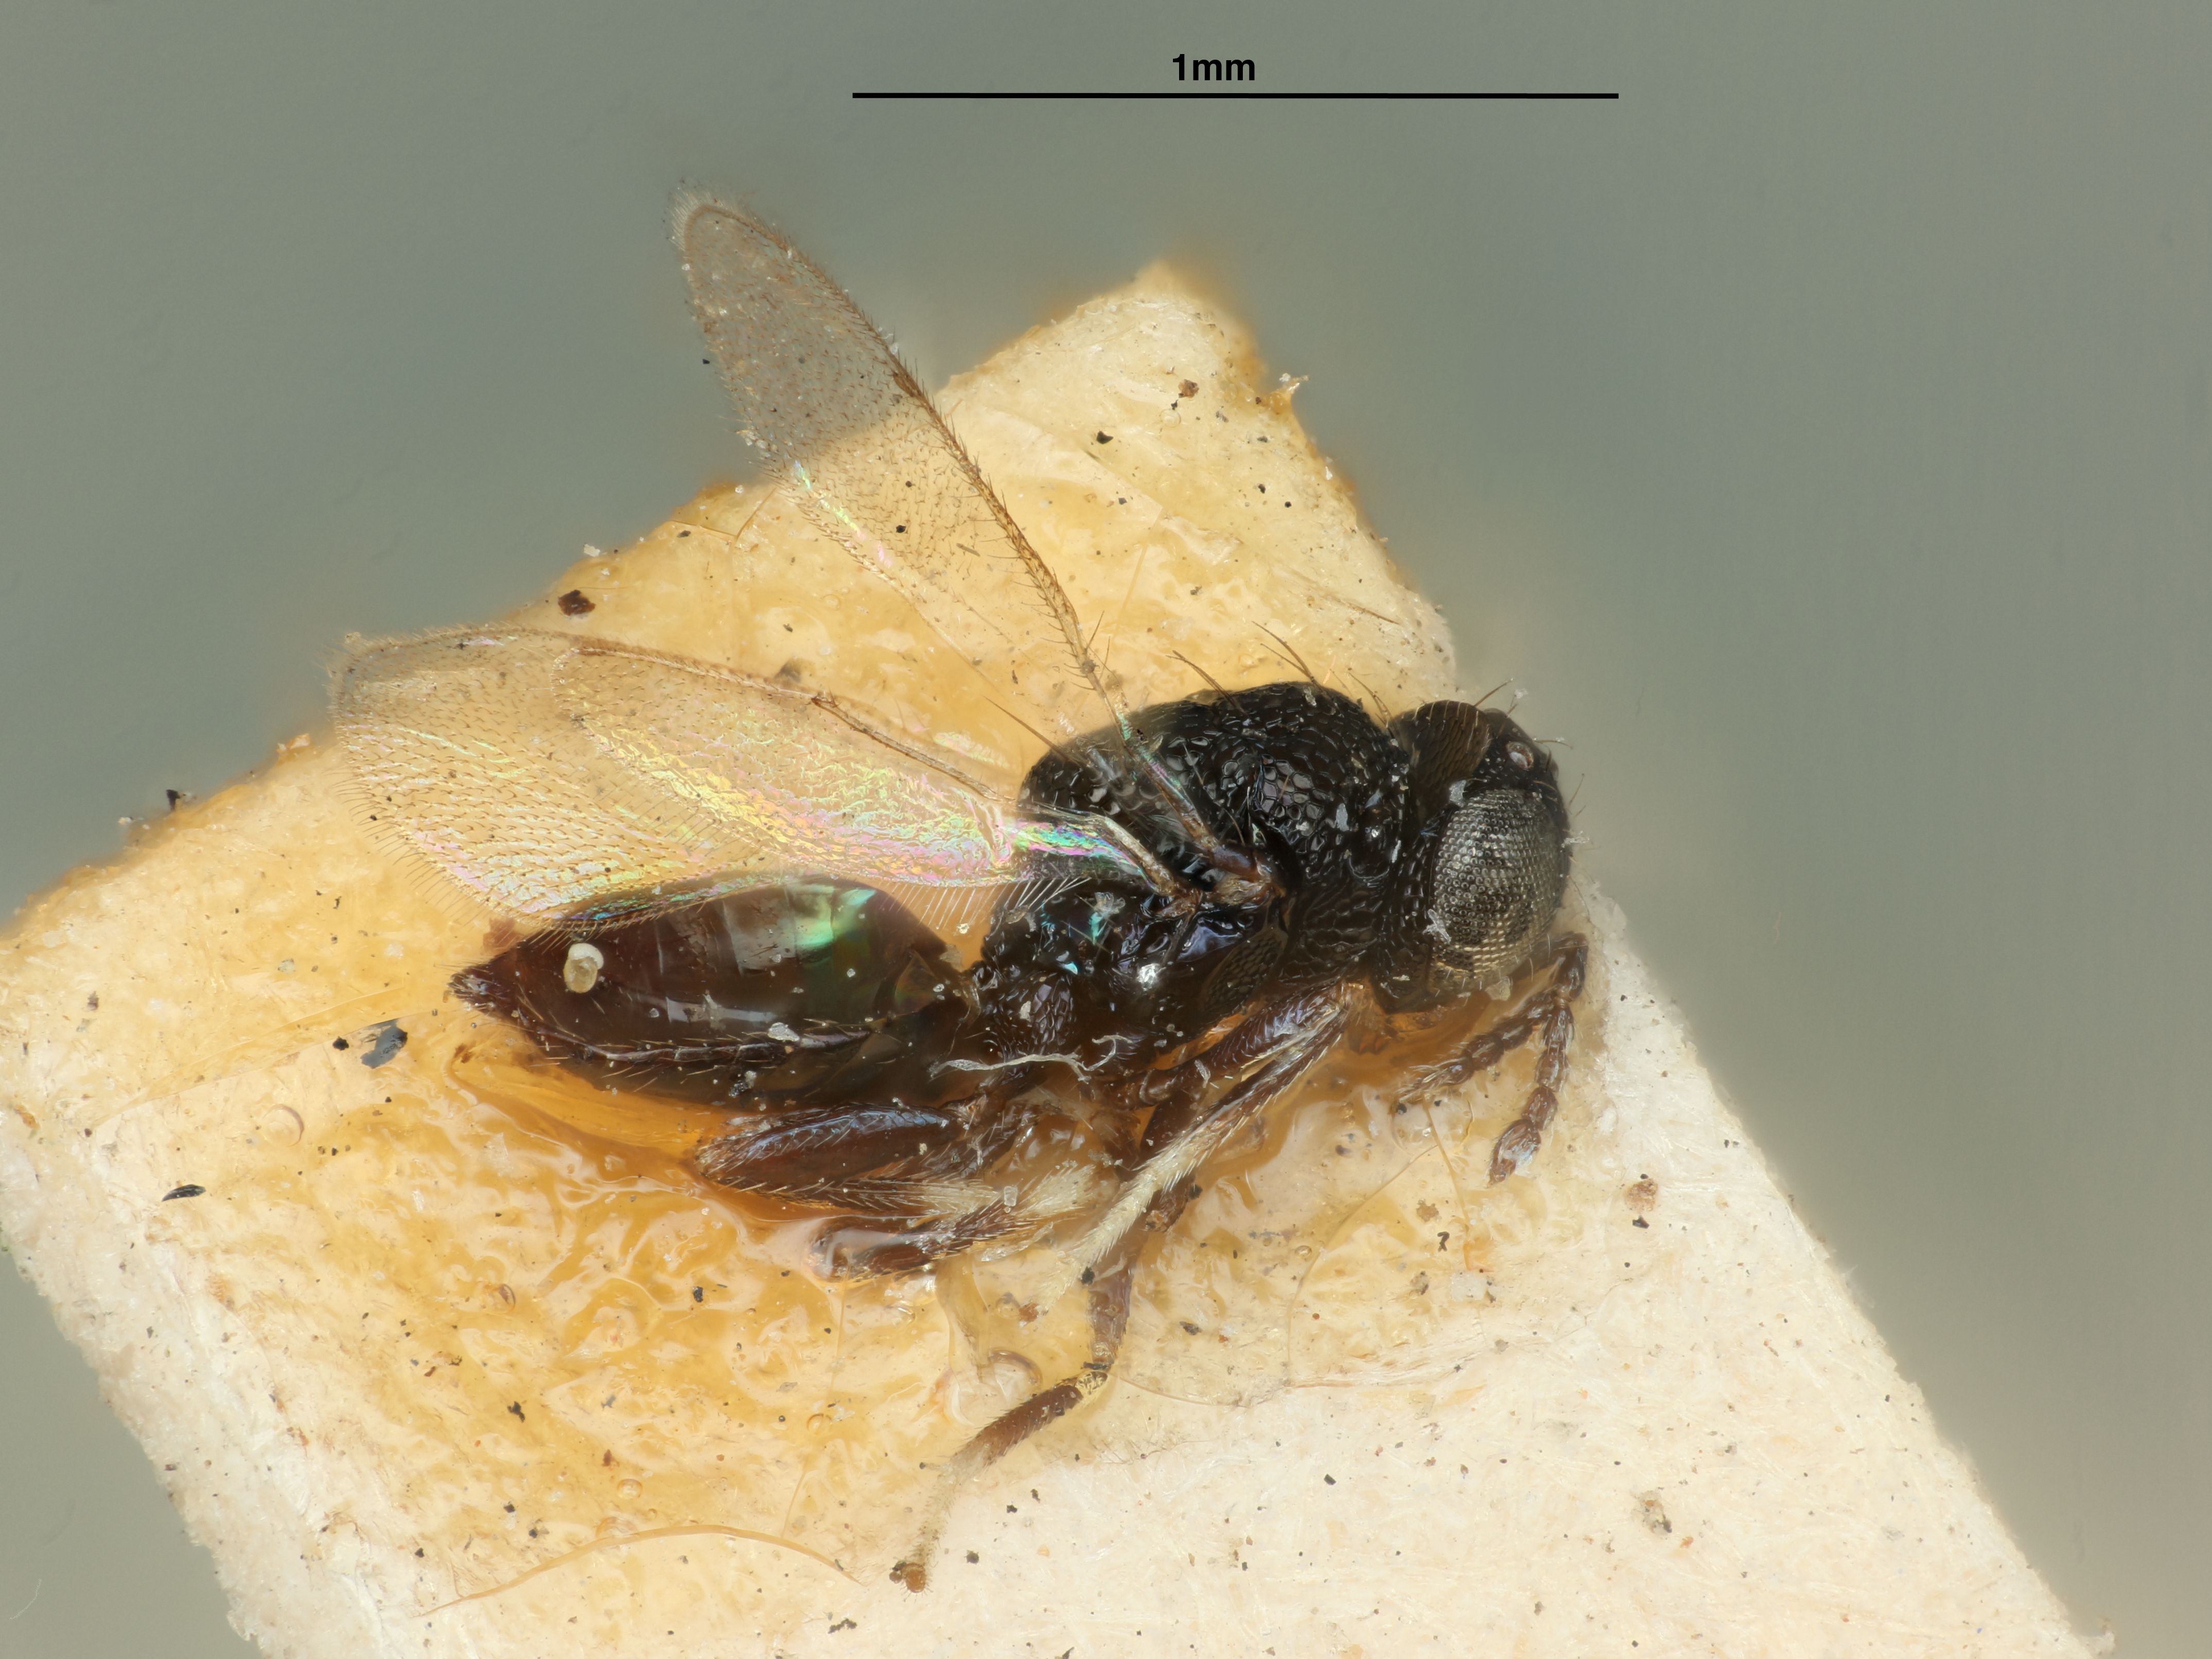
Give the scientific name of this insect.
Pleurotropis leucopus
